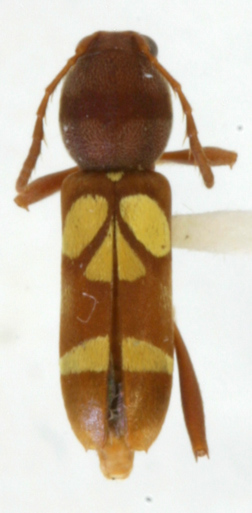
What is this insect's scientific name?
Mecometopus latithorax
